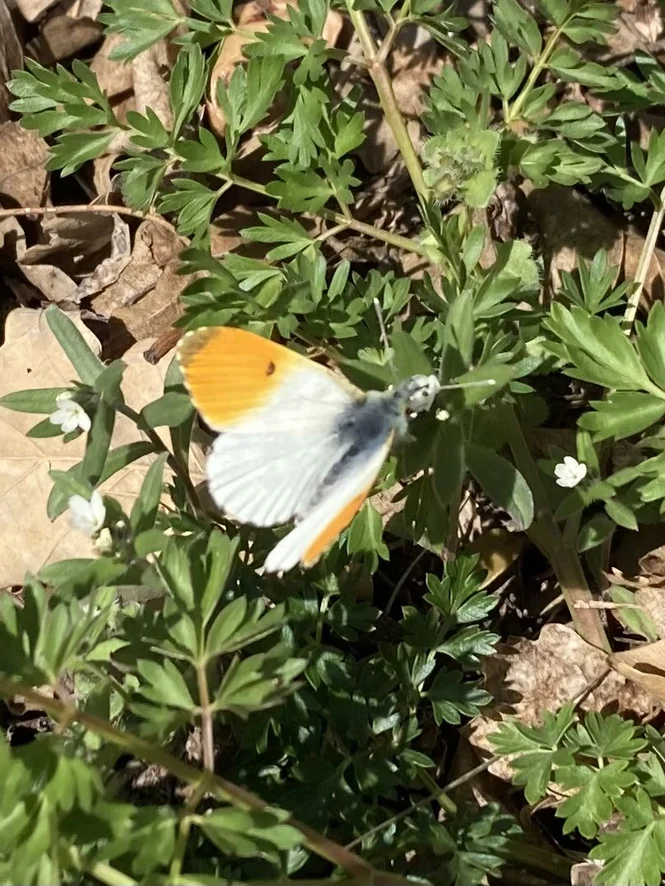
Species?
Anthocharis cardamines
